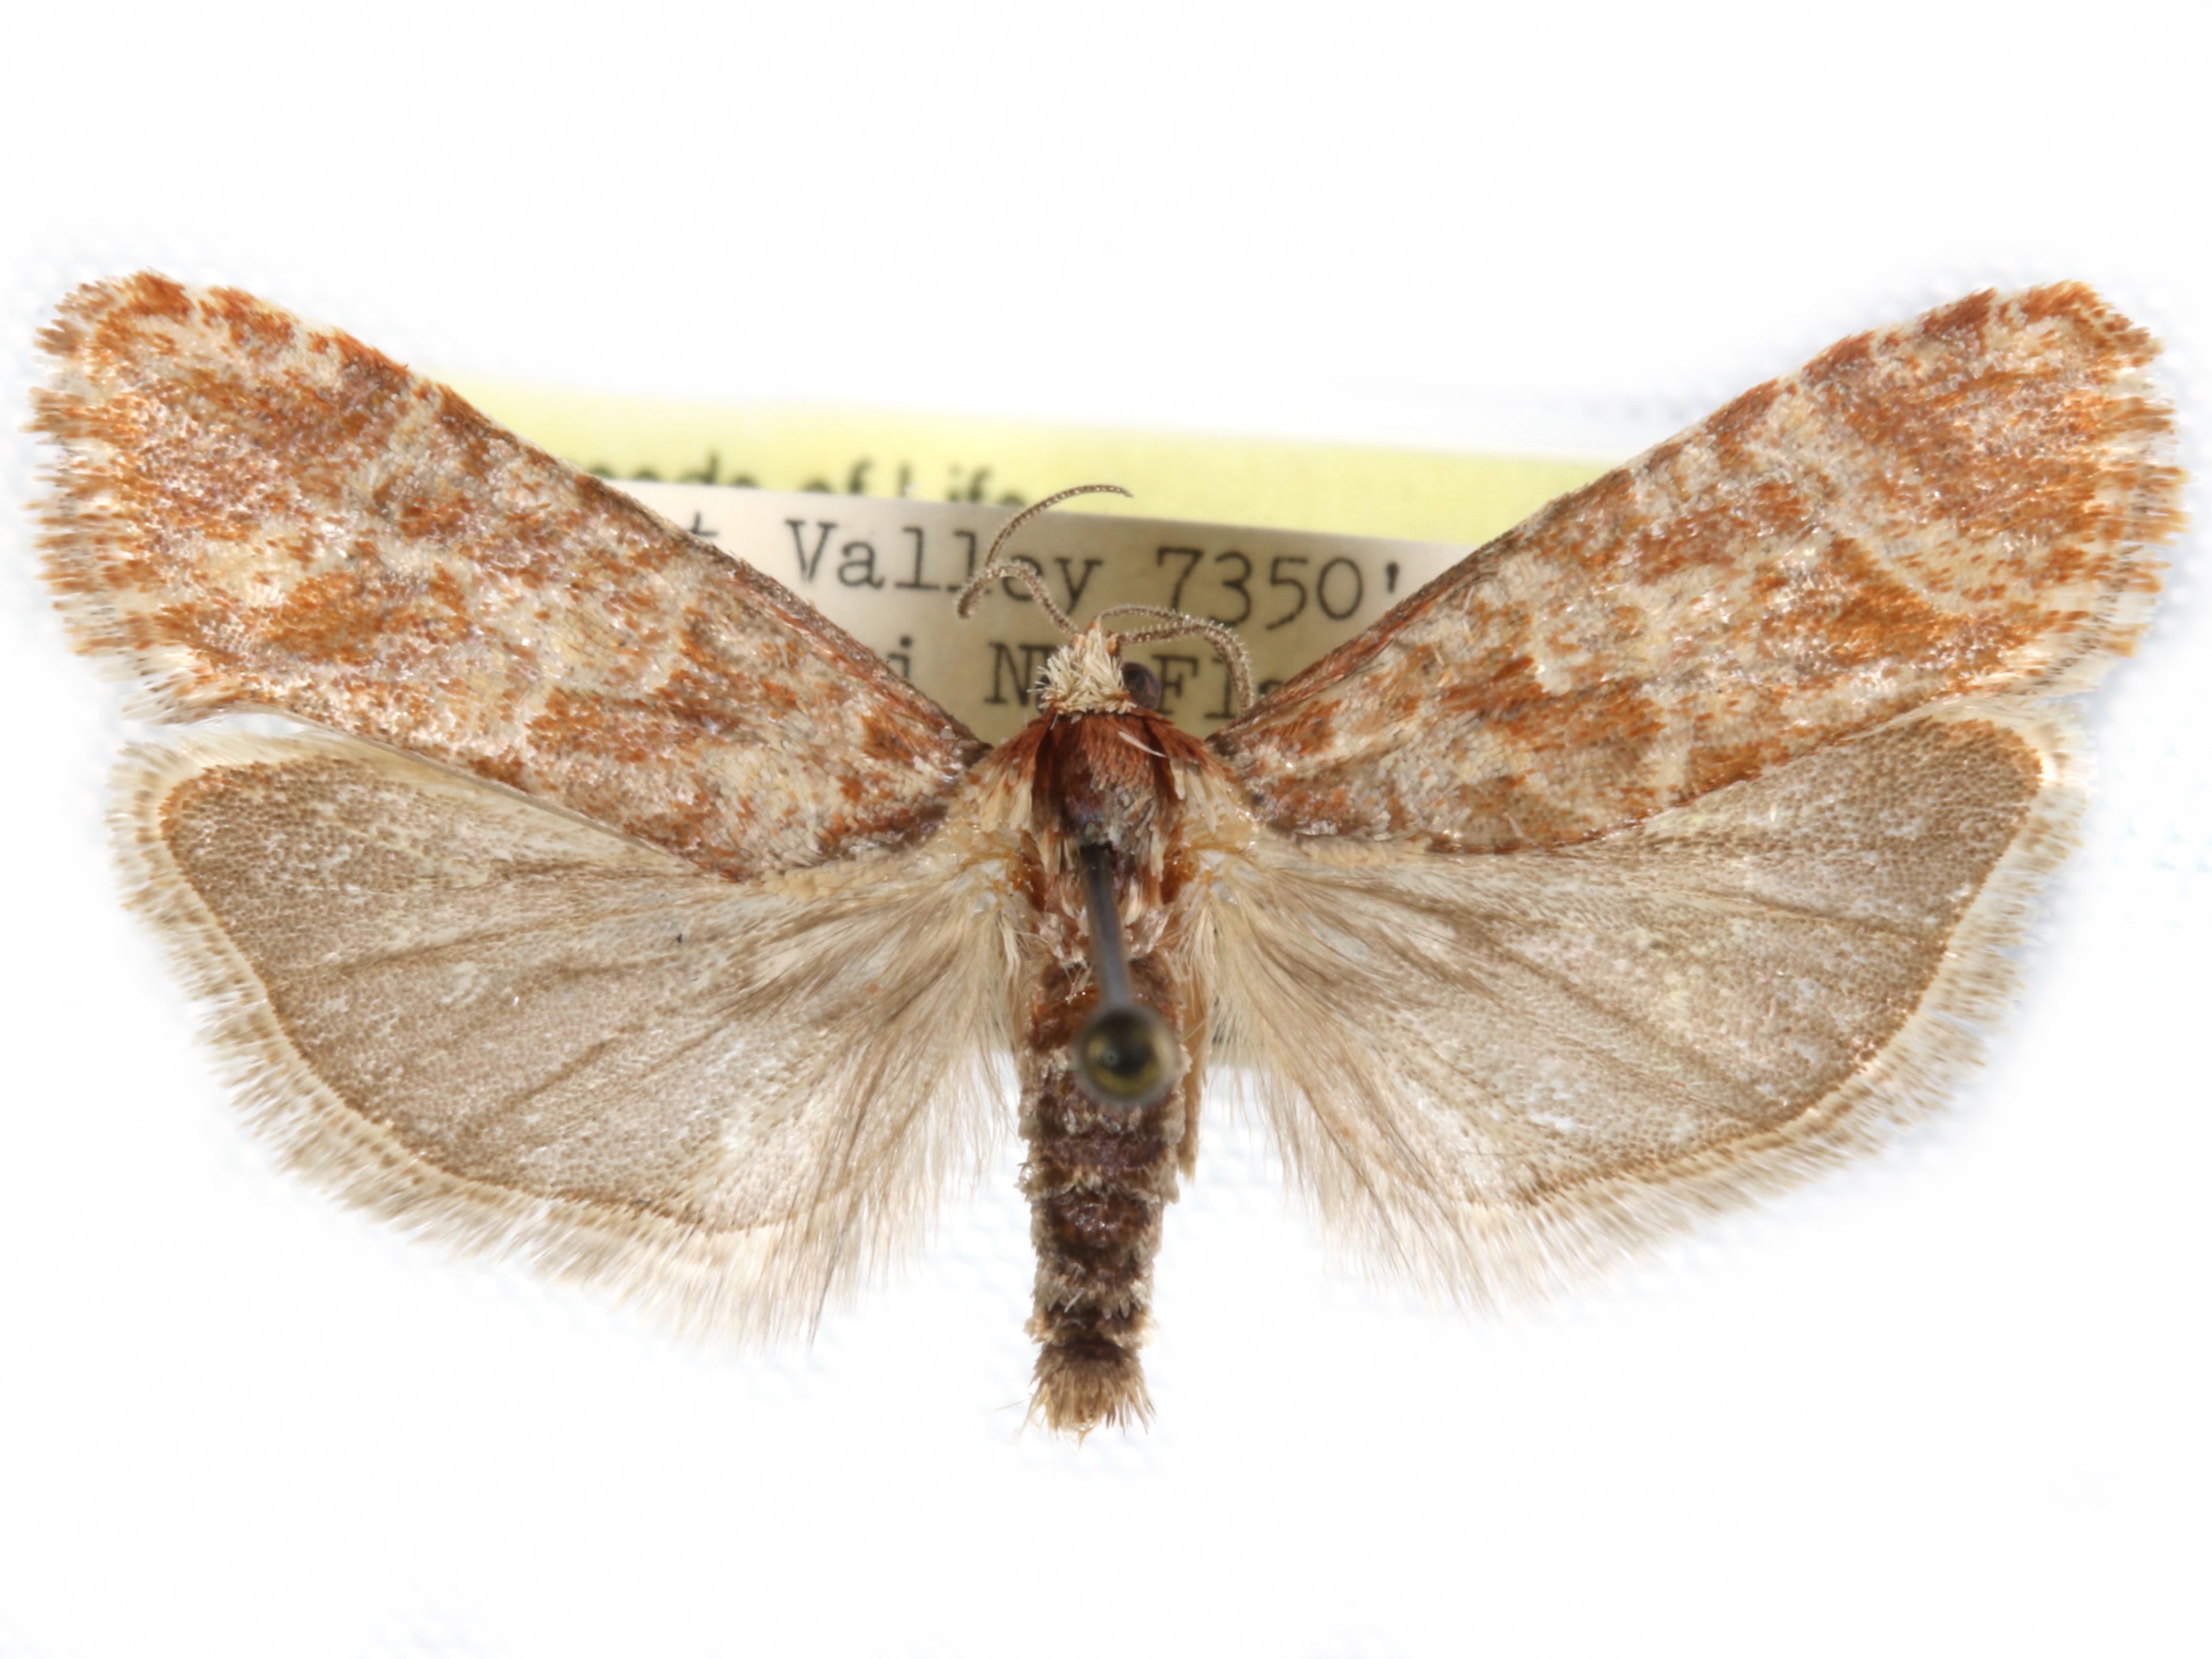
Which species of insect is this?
Eucopina crymalana
